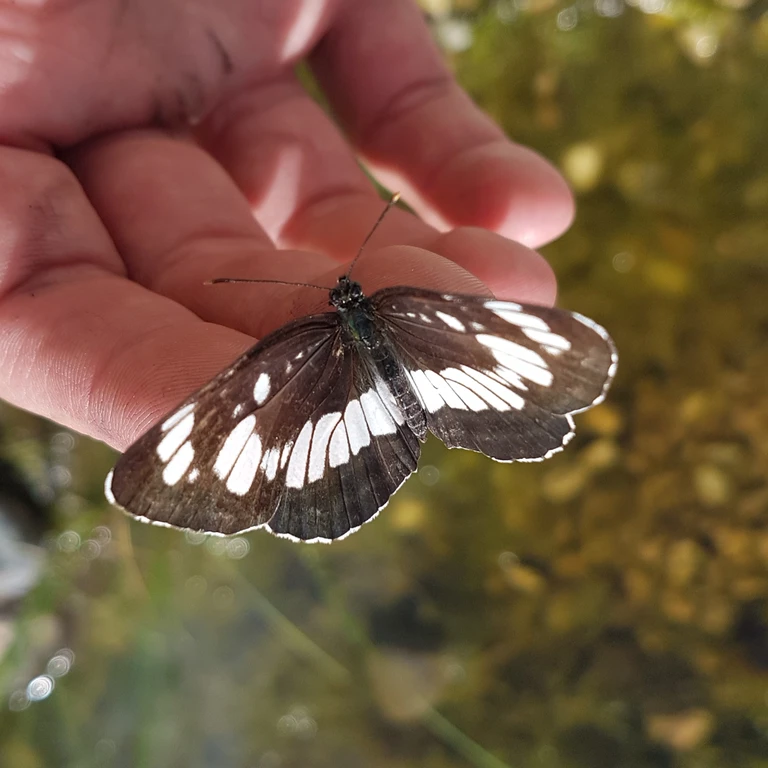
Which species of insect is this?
Neptis rivularis
